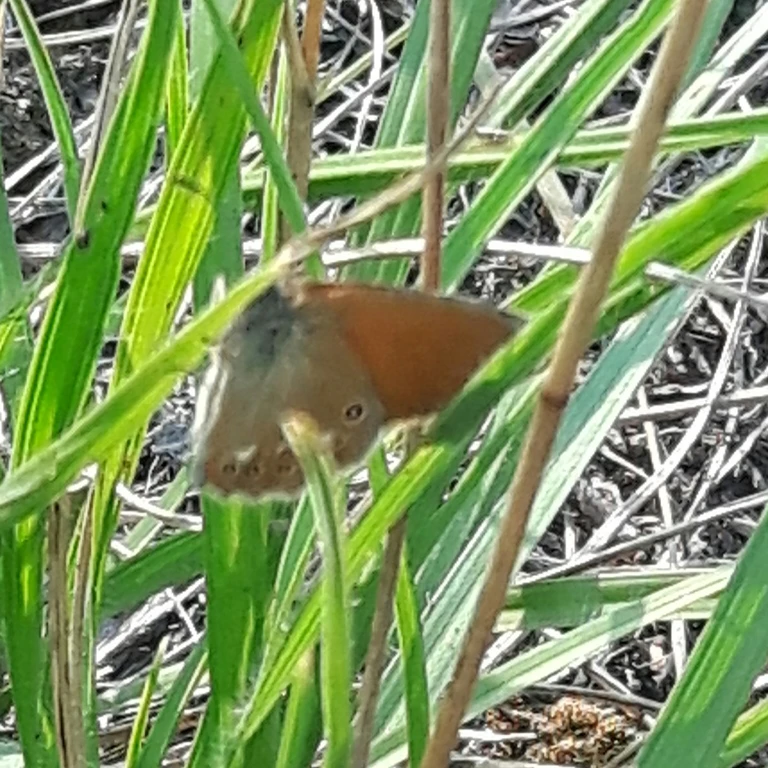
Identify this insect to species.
Coenonympha glycerion (also Coenonympha iphis)
